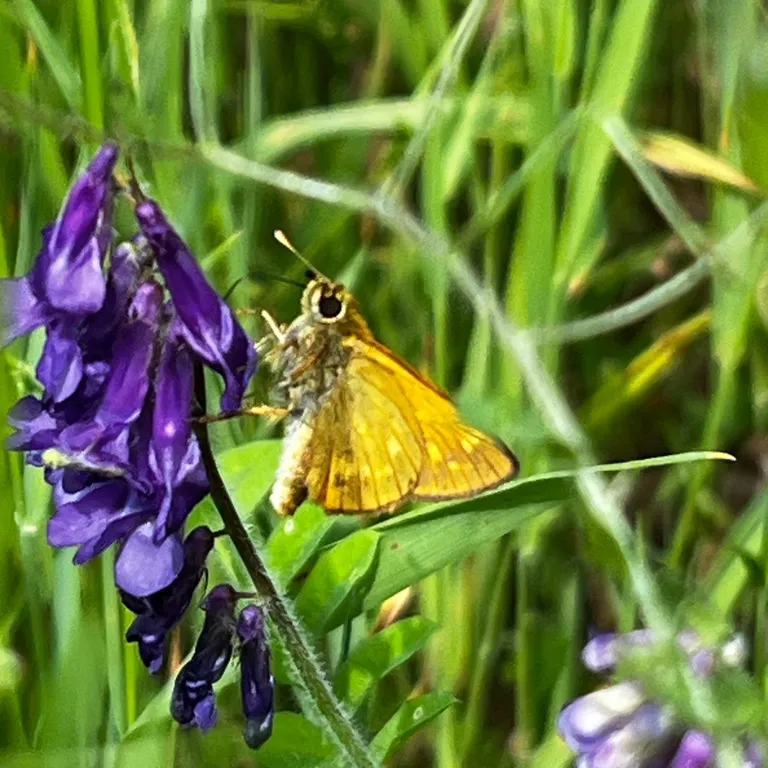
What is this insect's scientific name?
Ochlodes sylvanus (also Ochlodes venata)
